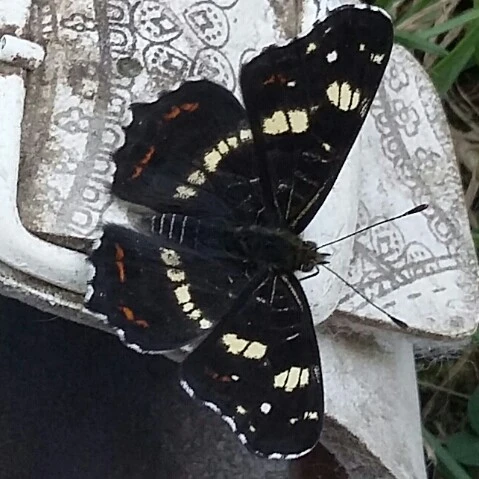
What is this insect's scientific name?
Araschnia levana
